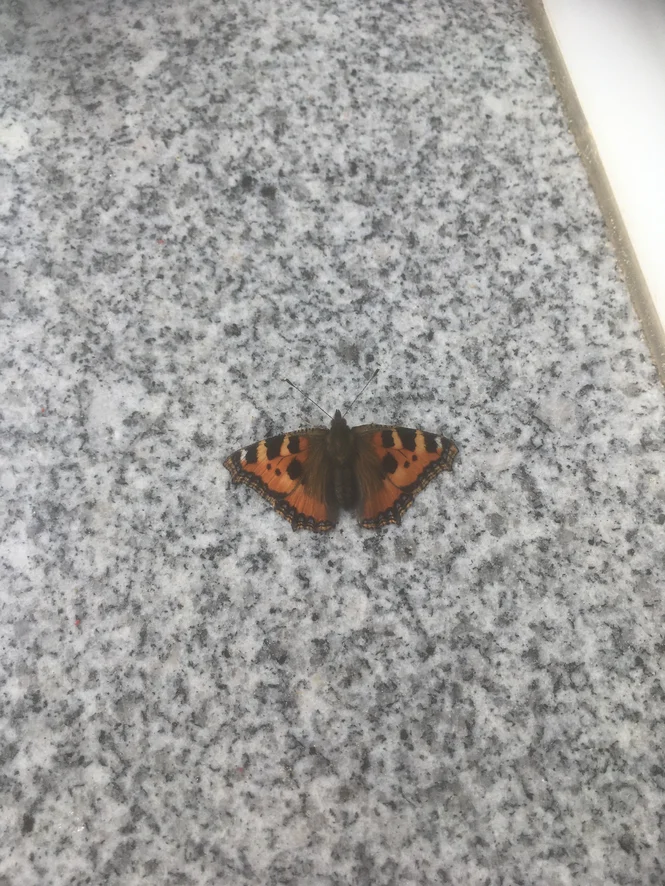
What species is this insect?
Aglais urticae
